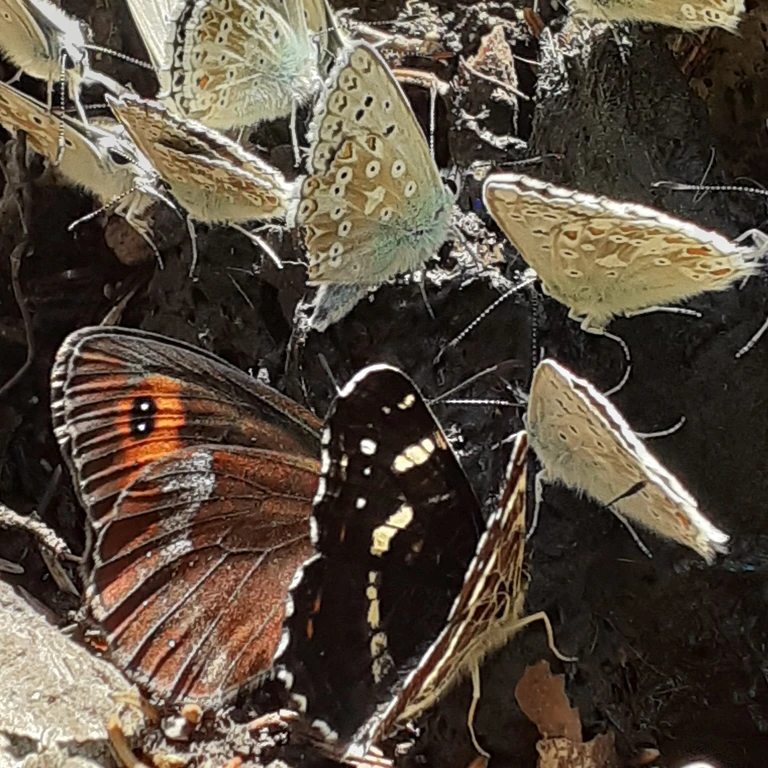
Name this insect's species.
Araschnia levana
